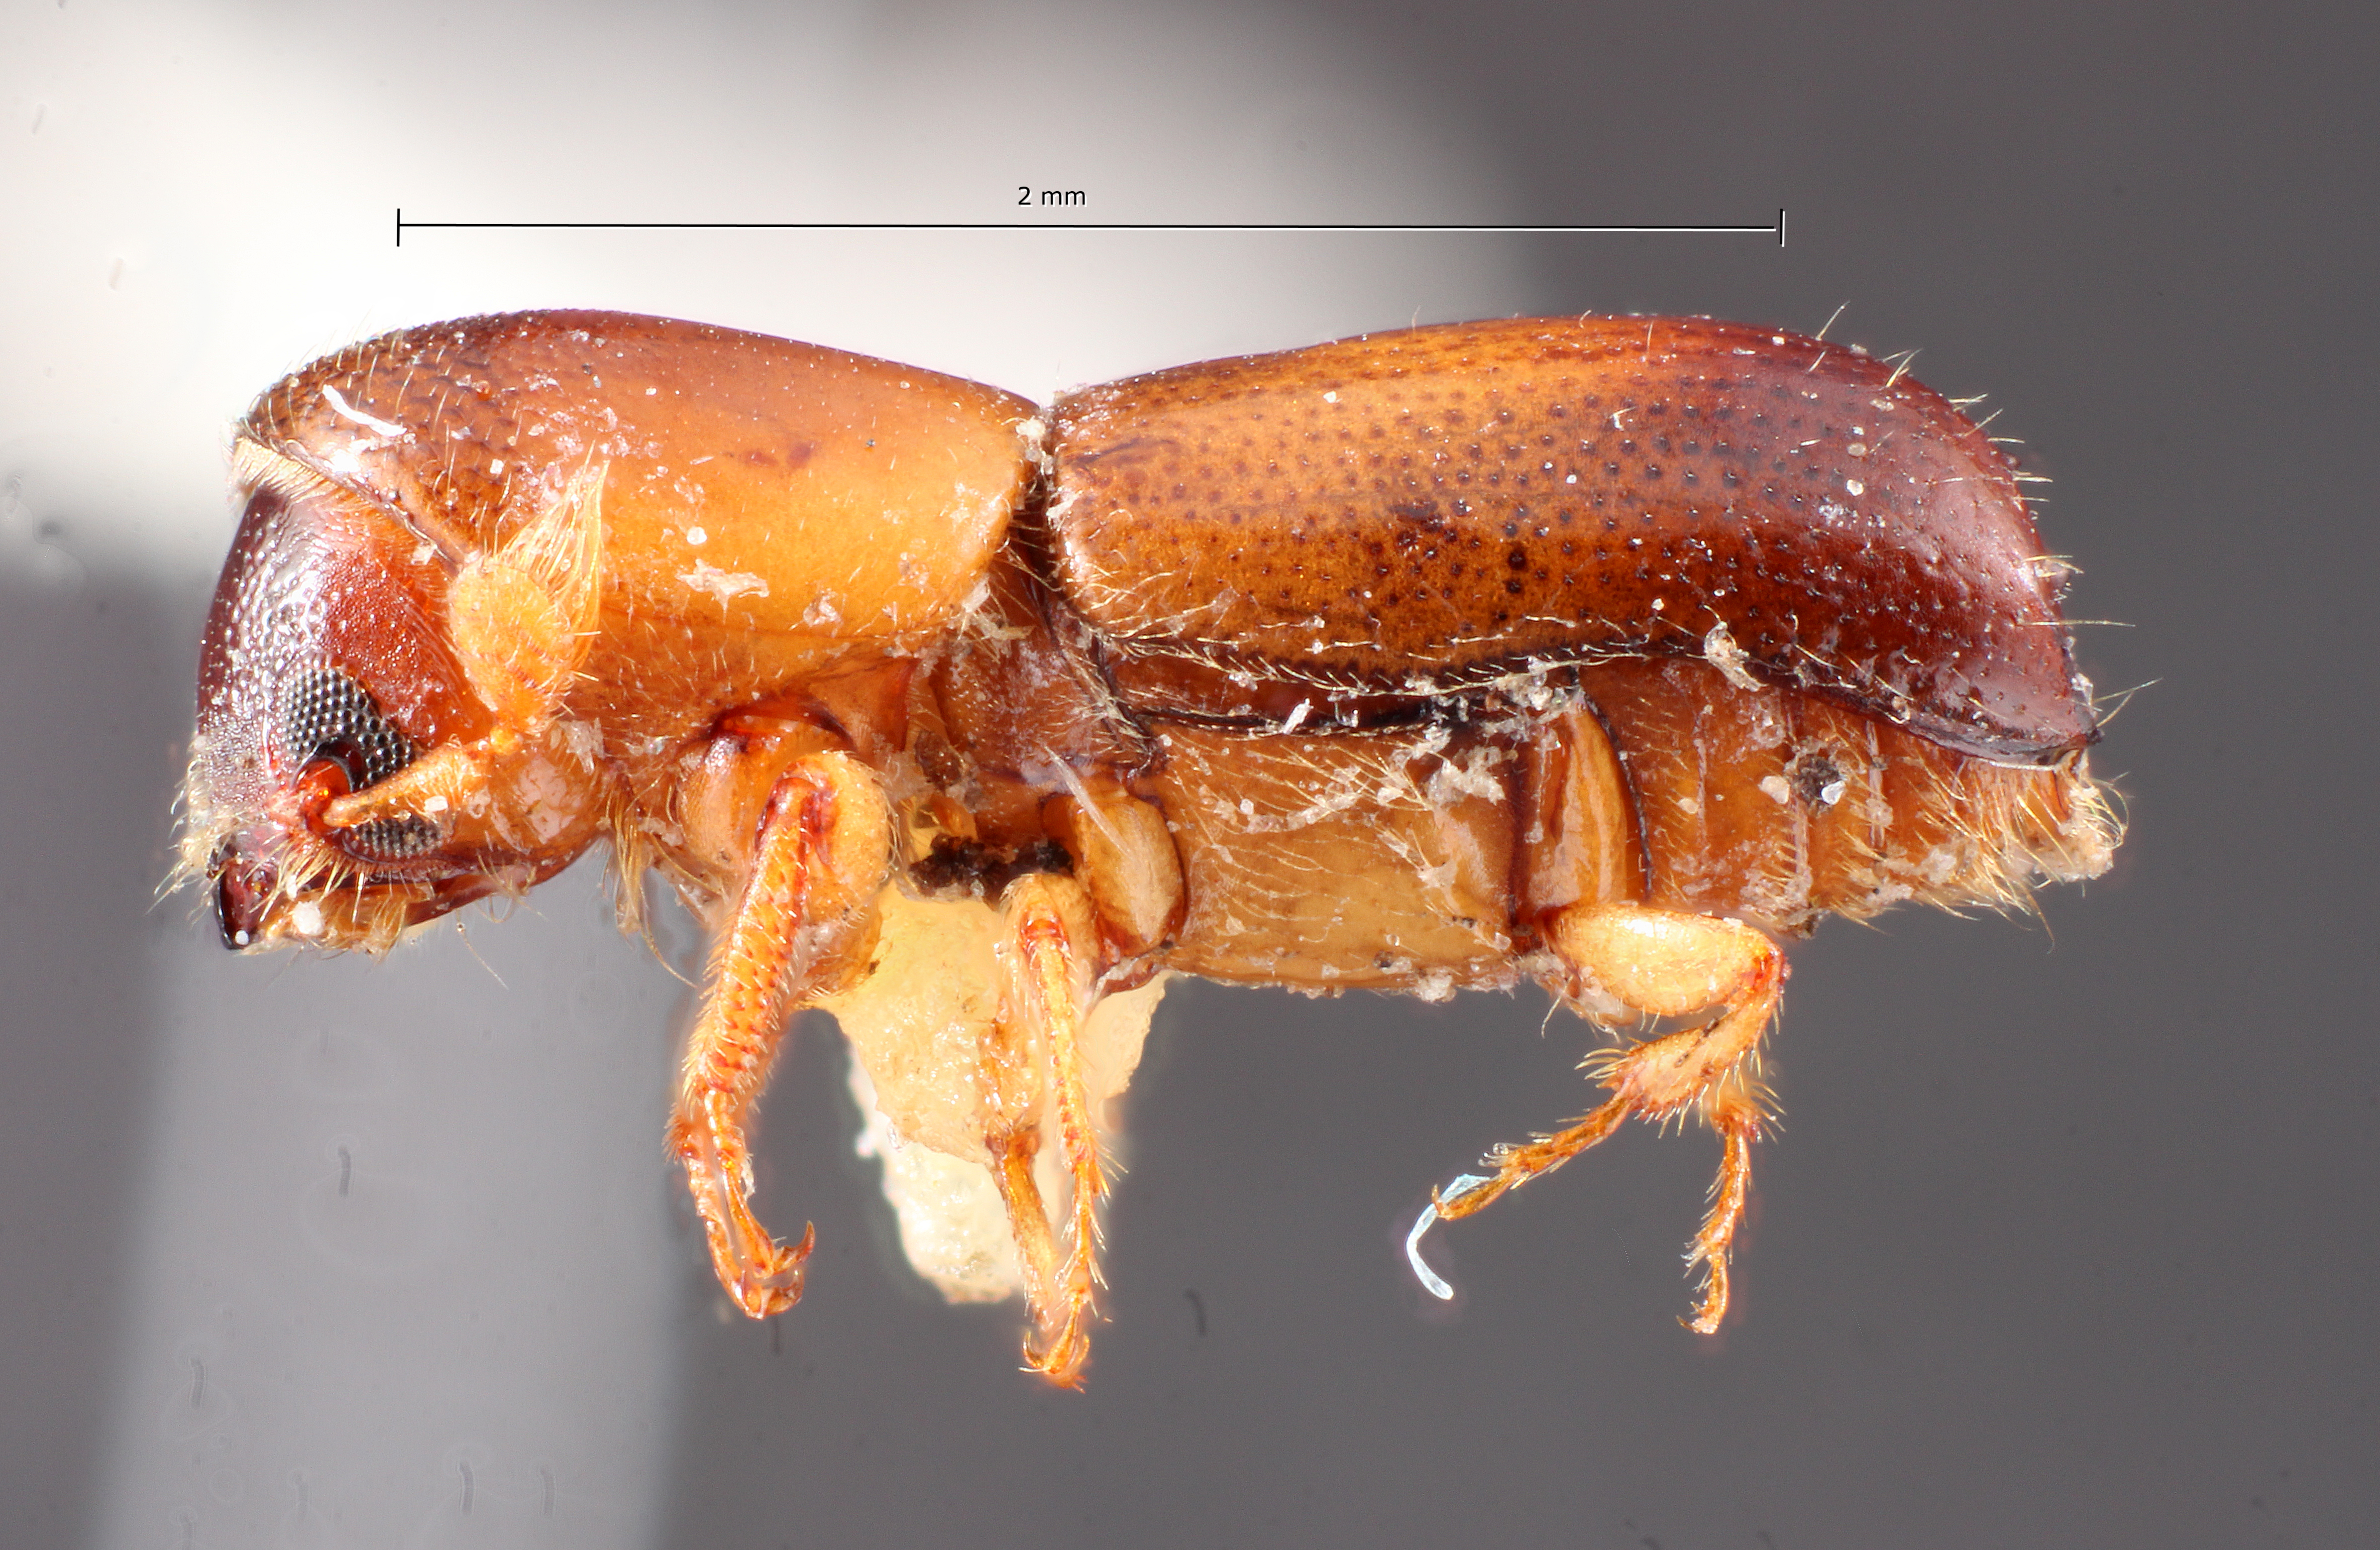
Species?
Monarthrum subgranulatum
